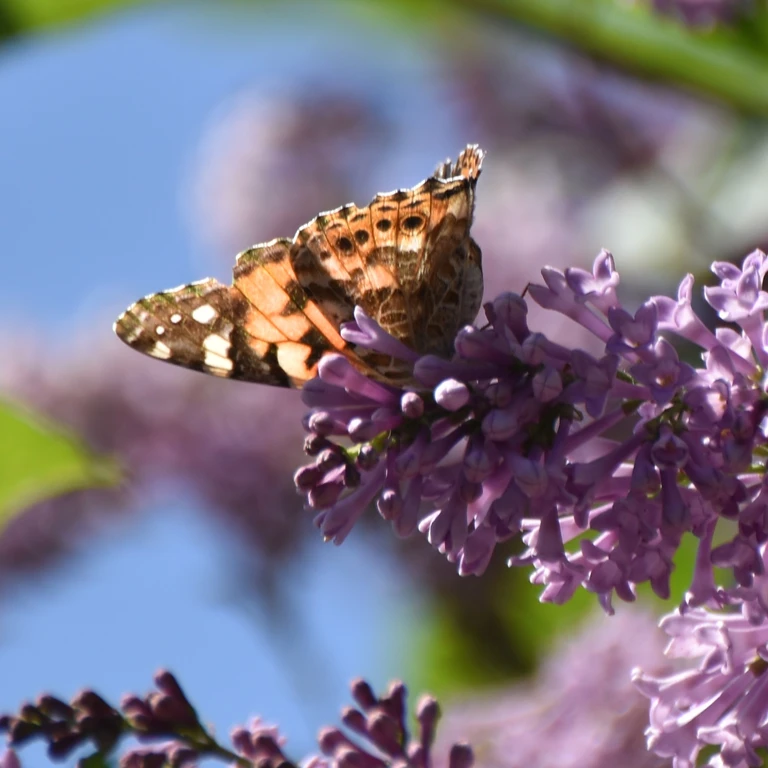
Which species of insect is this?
Vanessa cardui
